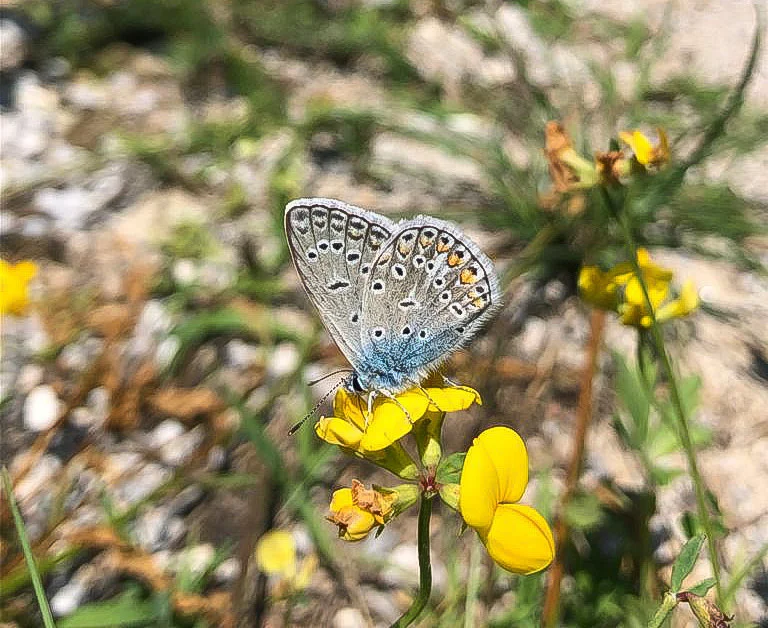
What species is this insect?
Polyommatus icarus
